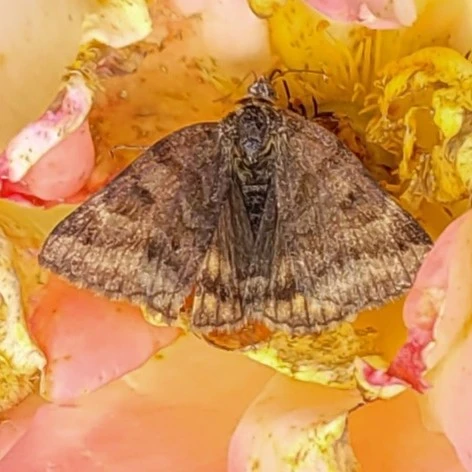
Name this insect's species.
Euclidia glyphica
